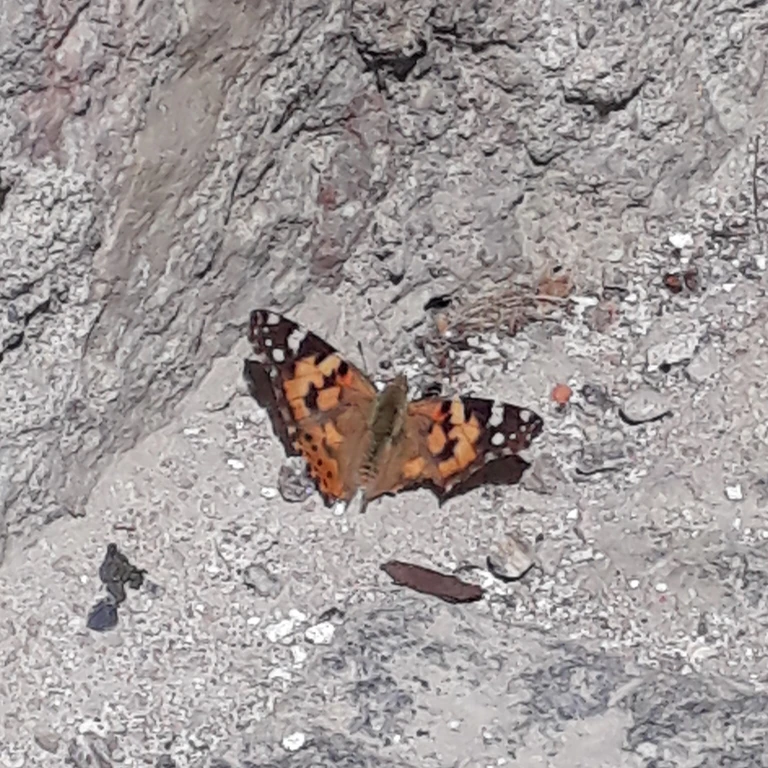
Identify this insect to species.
Vanessa cardui
